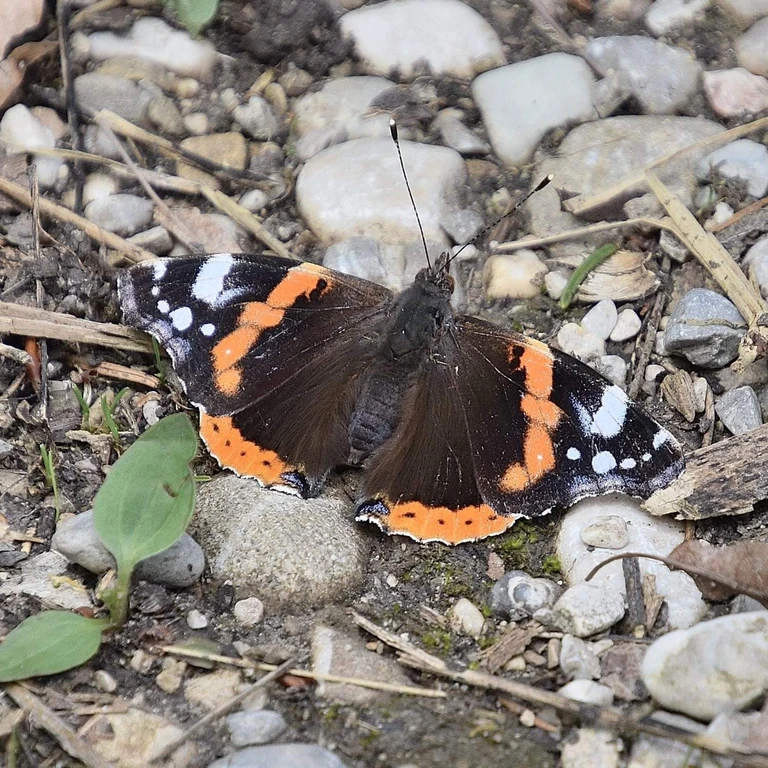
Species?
Vanessa atalanta
